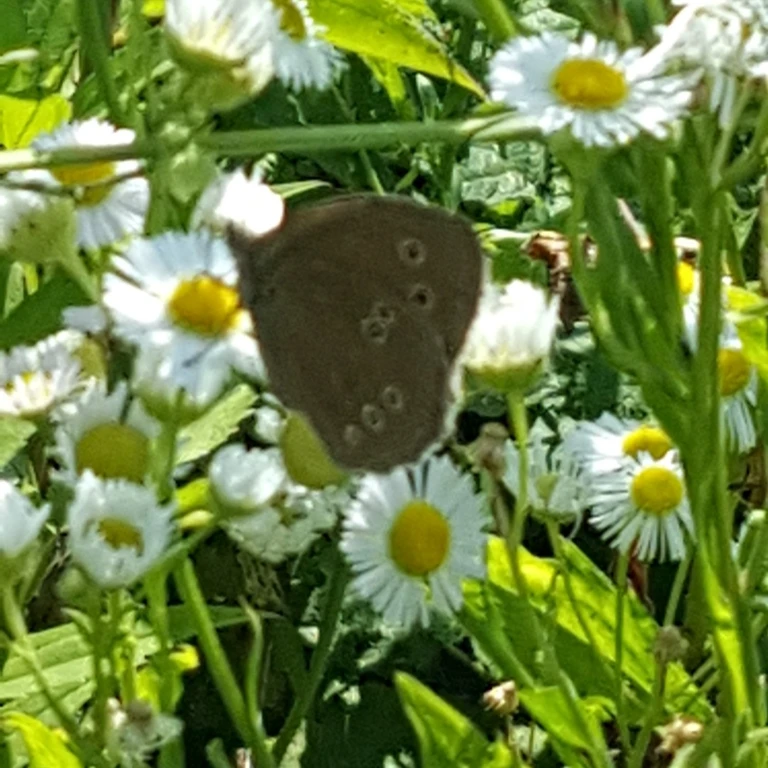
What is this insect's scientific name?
Aphantopus hyperantus
